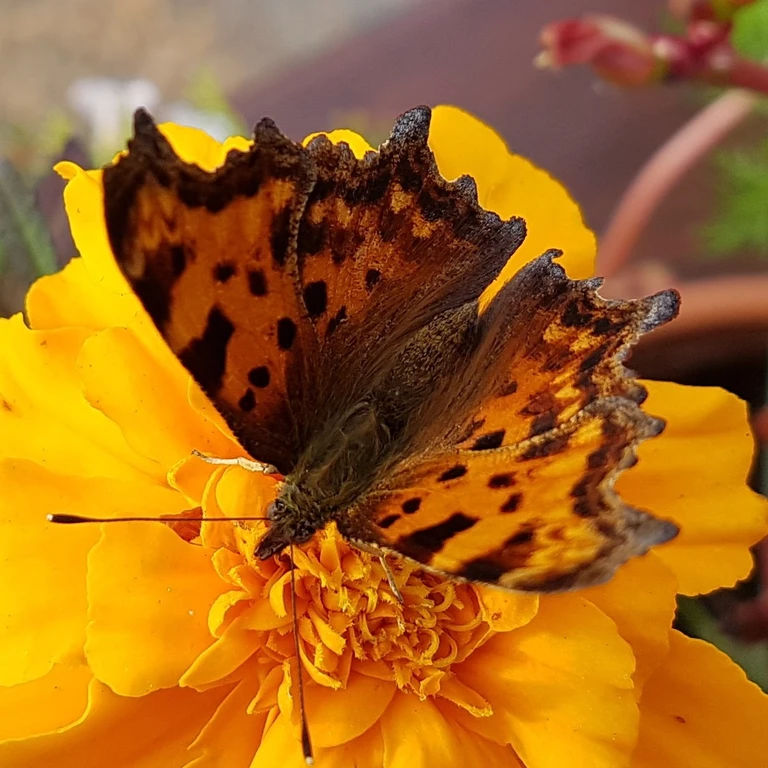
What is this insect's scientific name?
Polygonia c-album
